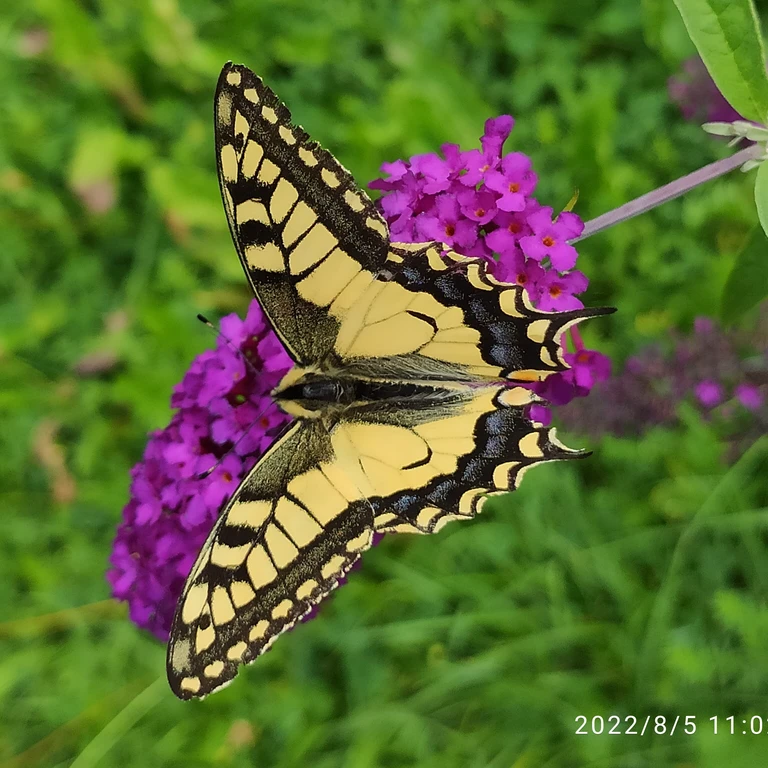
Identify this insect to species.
Papilio machaon
